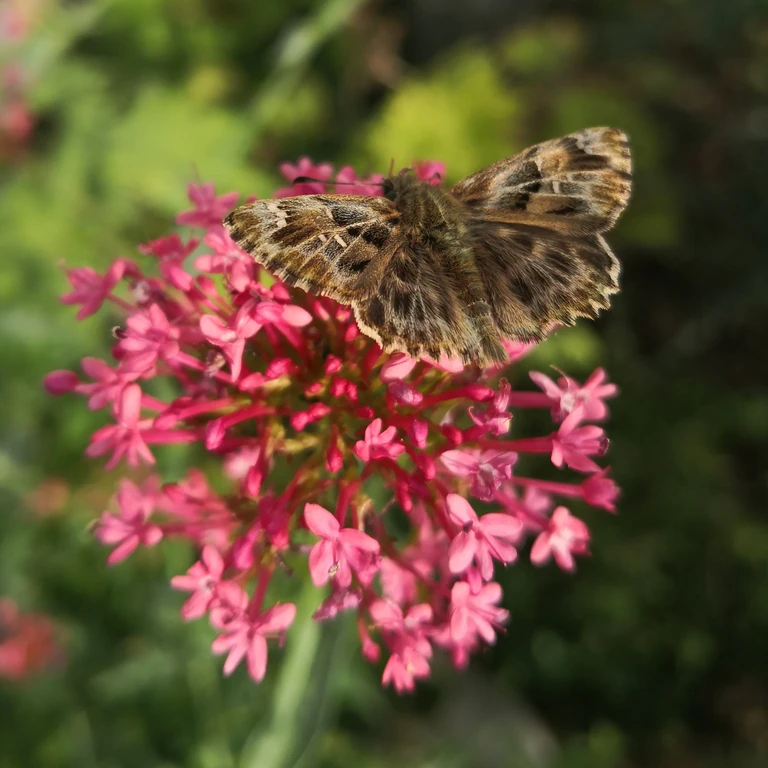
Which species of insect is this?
Carcharodus alceae
